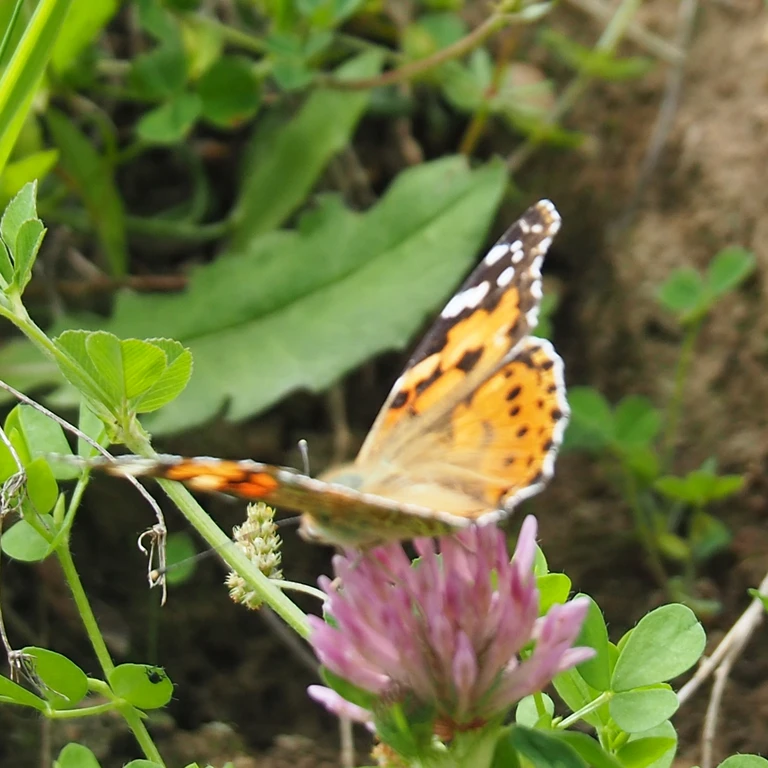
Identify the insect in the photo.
Vanessa cardui
